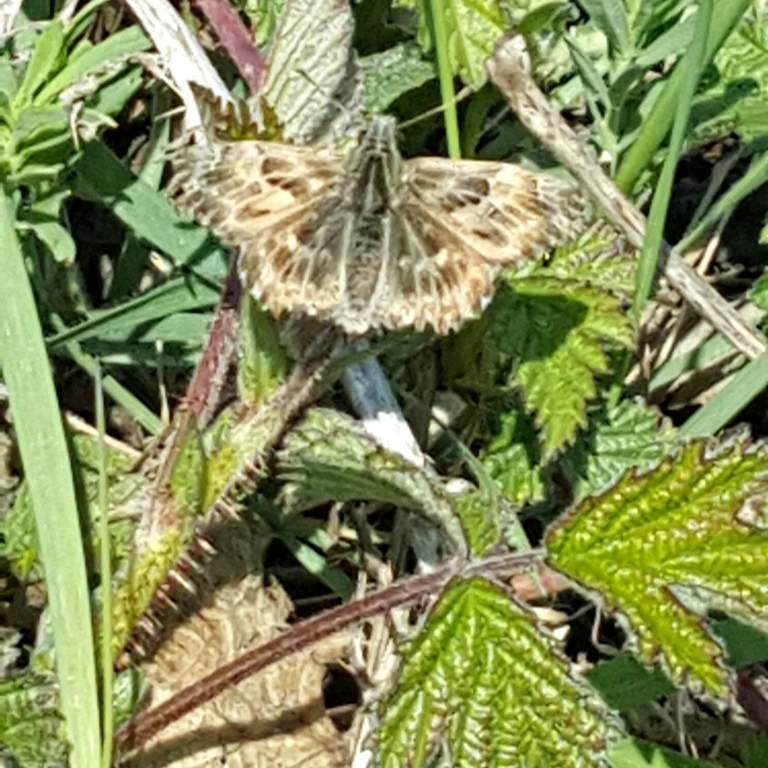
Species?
Carcharodus alceae
